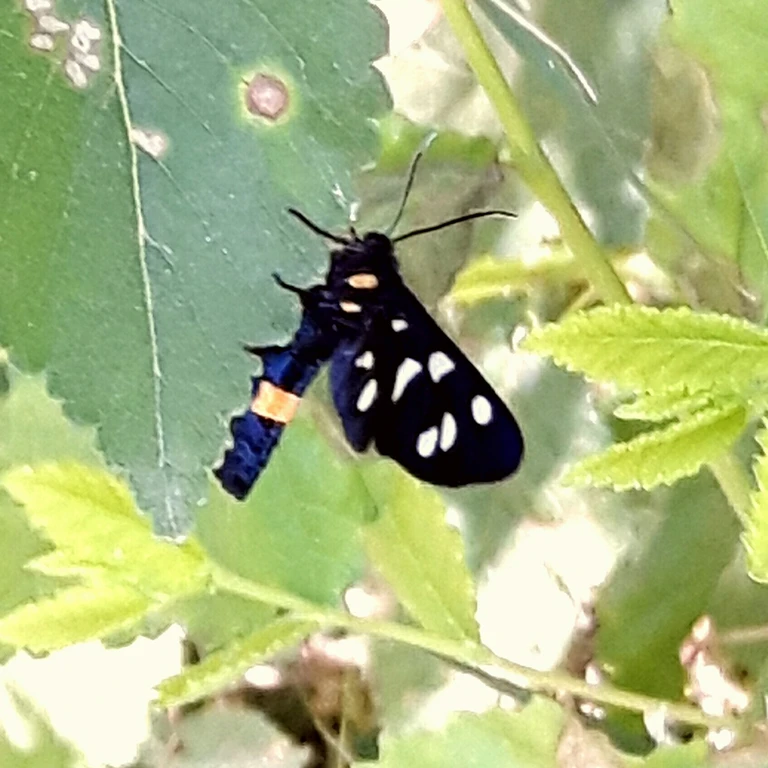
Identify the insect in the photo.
Amata phegea
